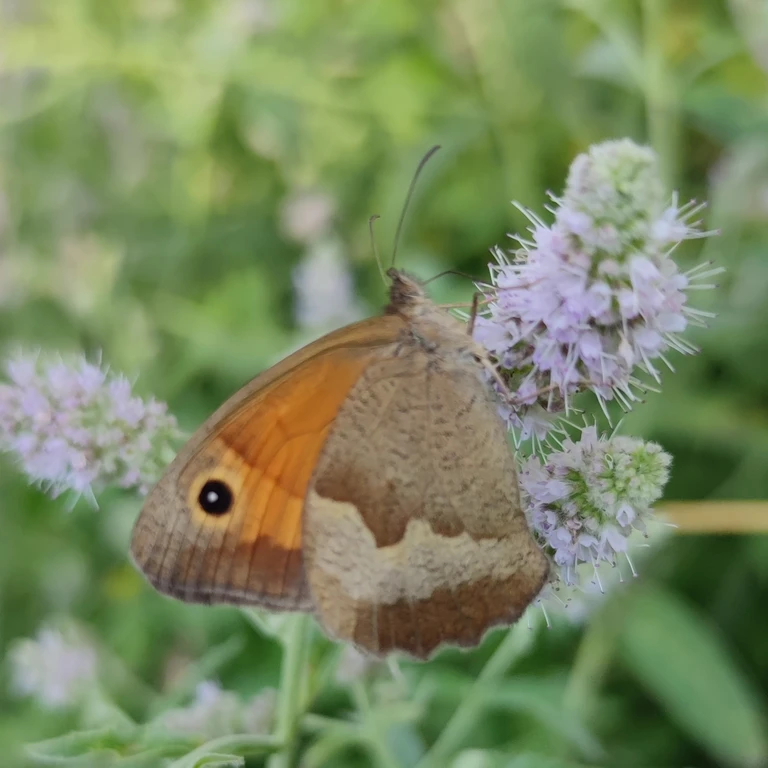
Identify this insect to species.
Maniola jurtina
